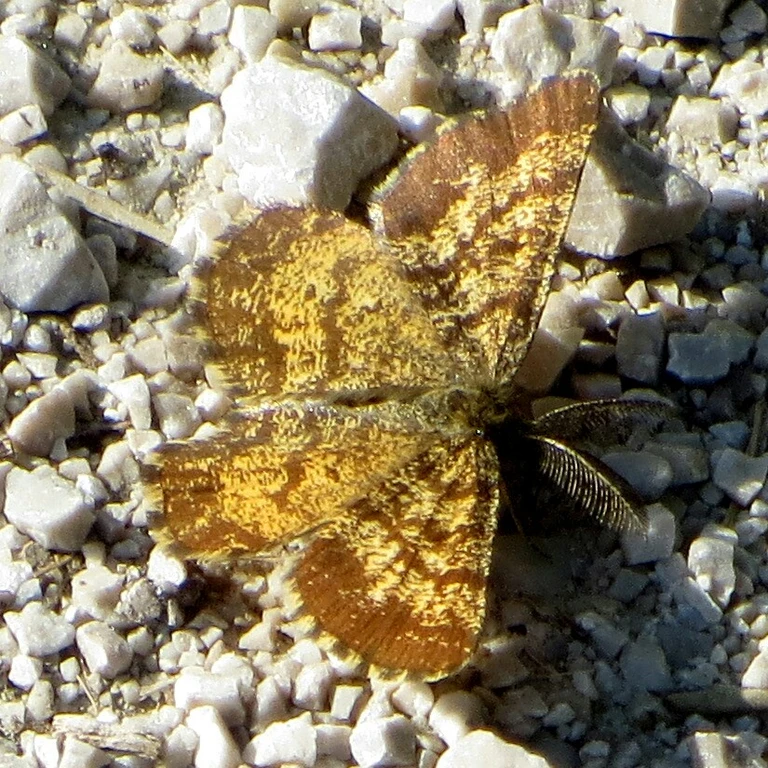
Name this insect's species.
Ematurga atomaria
